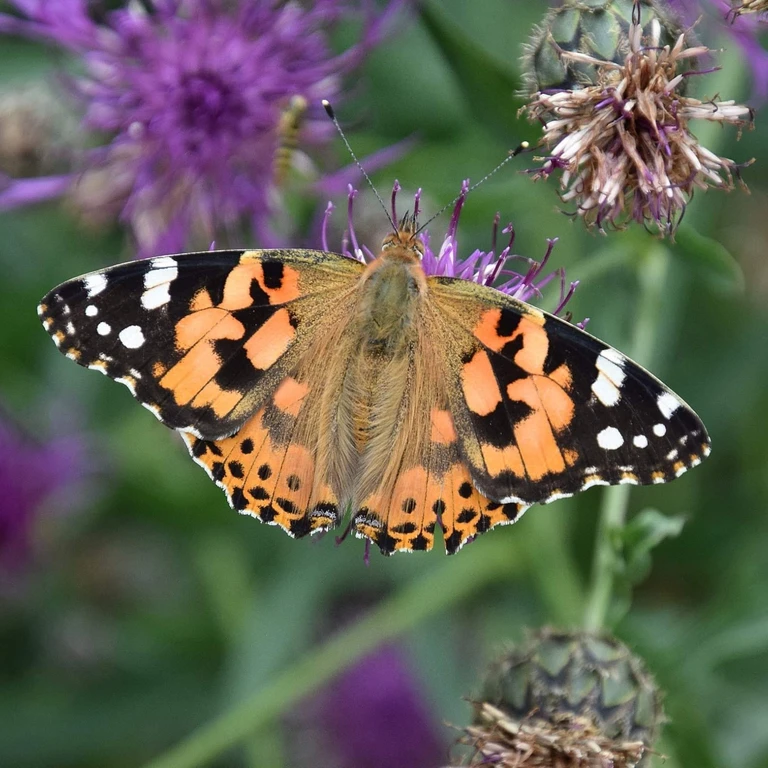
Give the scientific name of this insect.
Vanessa cardui
